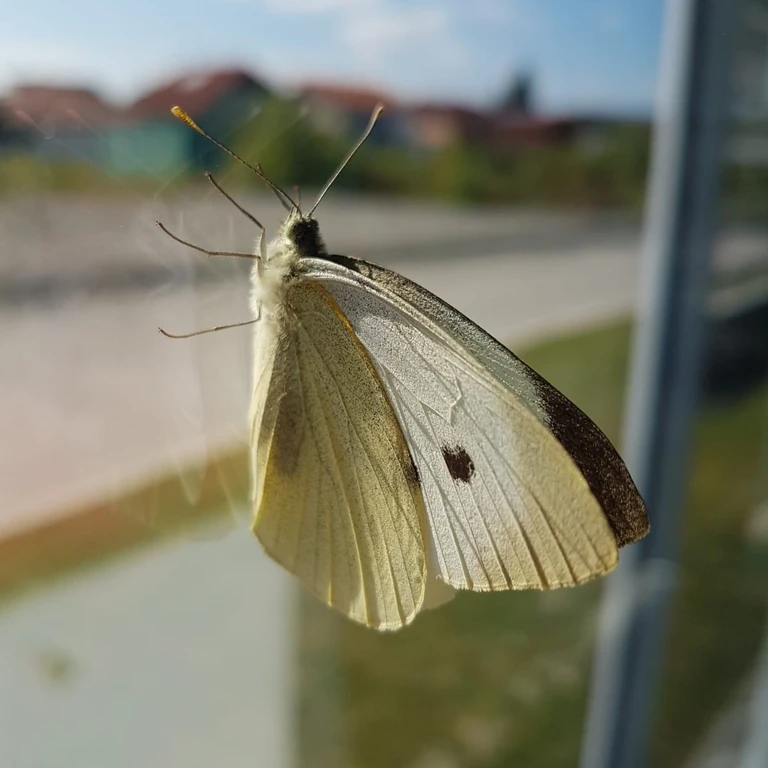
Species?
Pieris brassicae
